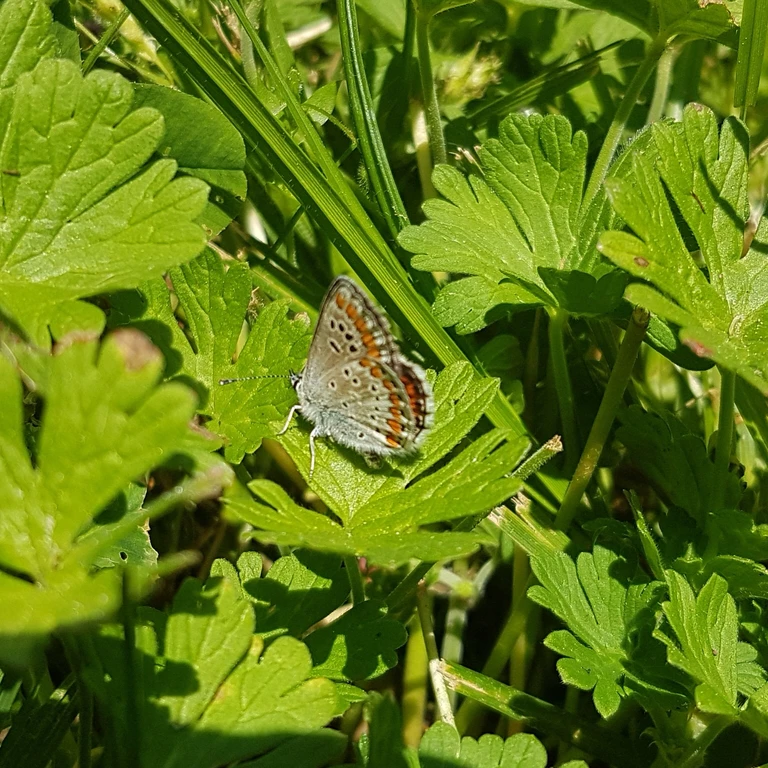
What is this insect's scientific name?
Aricia agestis/artaxerxes
